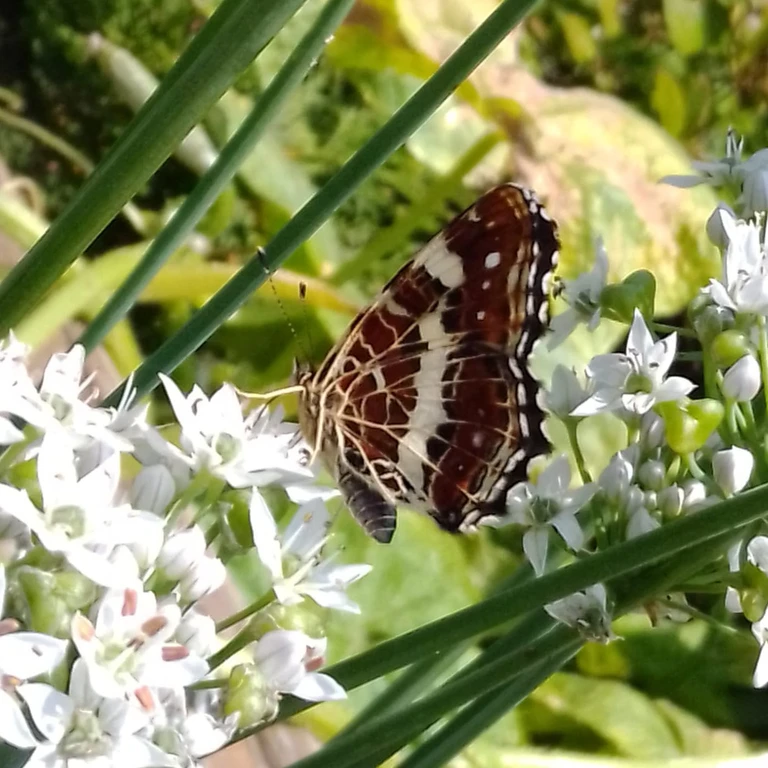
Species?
Araschnia levana
